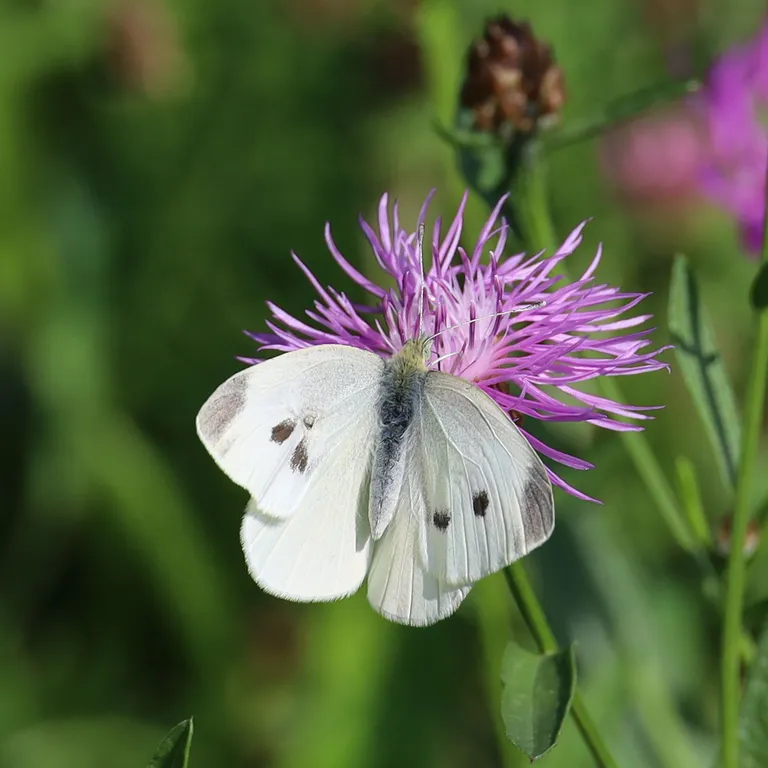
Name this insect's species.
Pieris rapae
